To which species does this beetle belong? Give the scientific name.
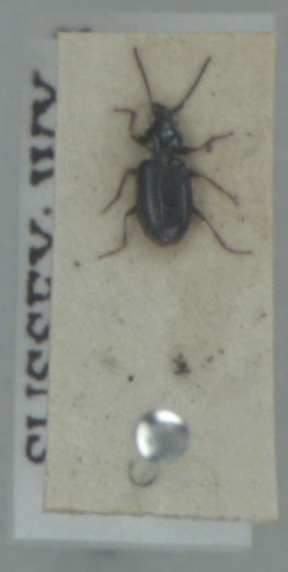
Bembidion guttula
